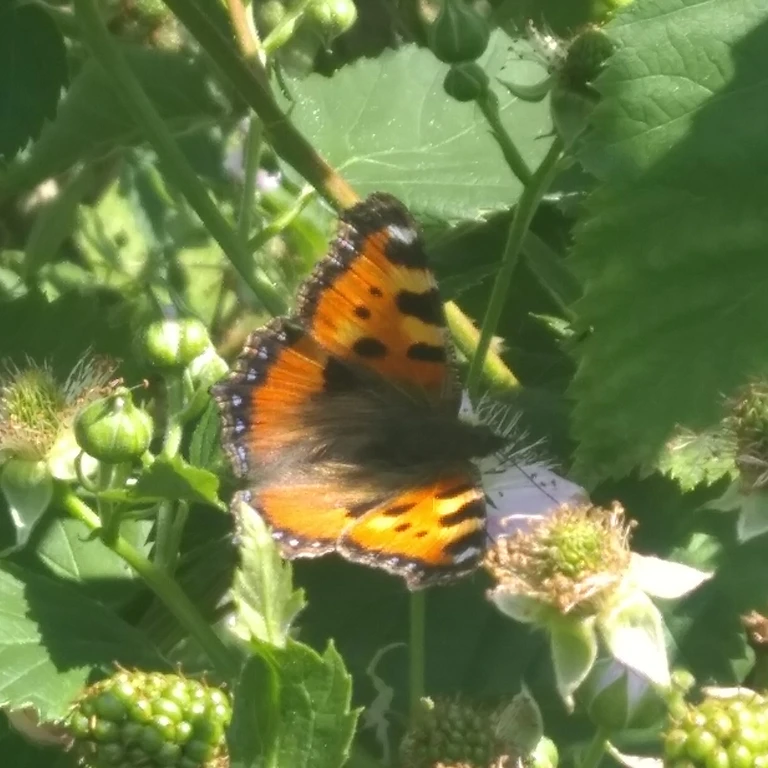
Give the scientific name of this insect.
Aglais urticae
